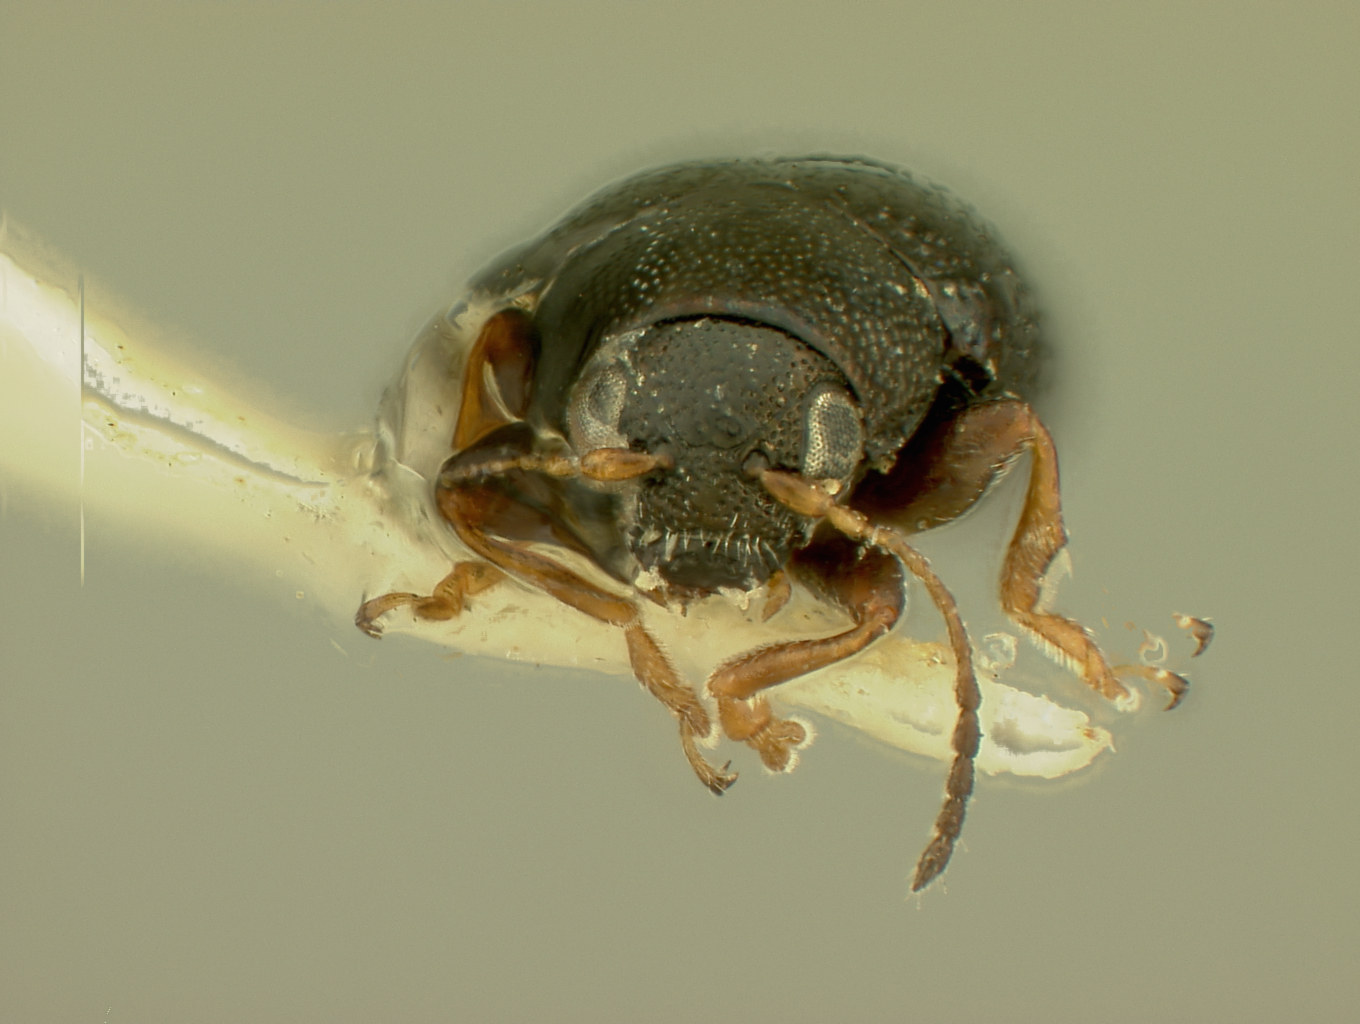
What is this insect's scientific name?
Chaetocnema difficilis
